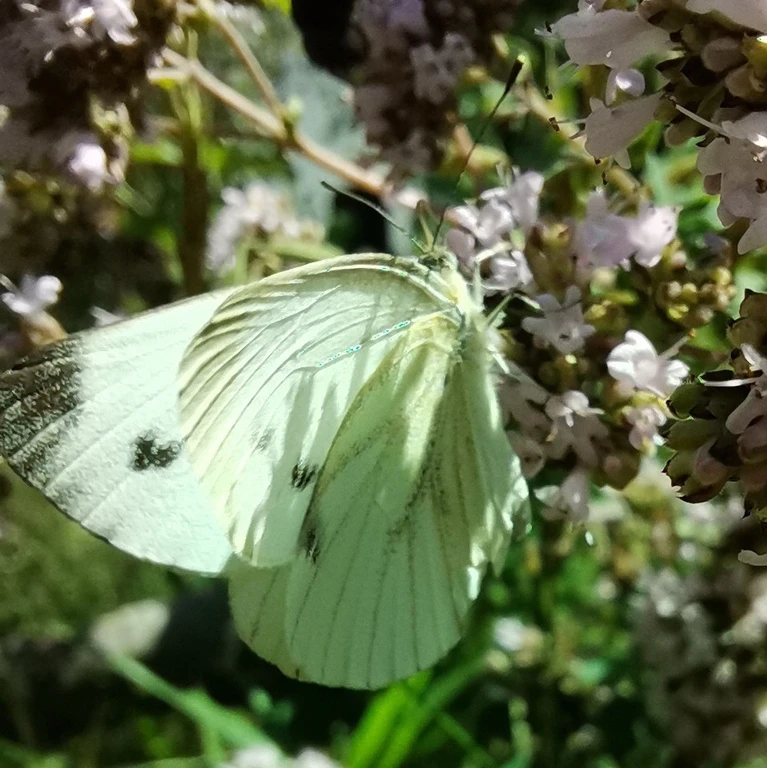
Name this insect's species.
Pieris napi
